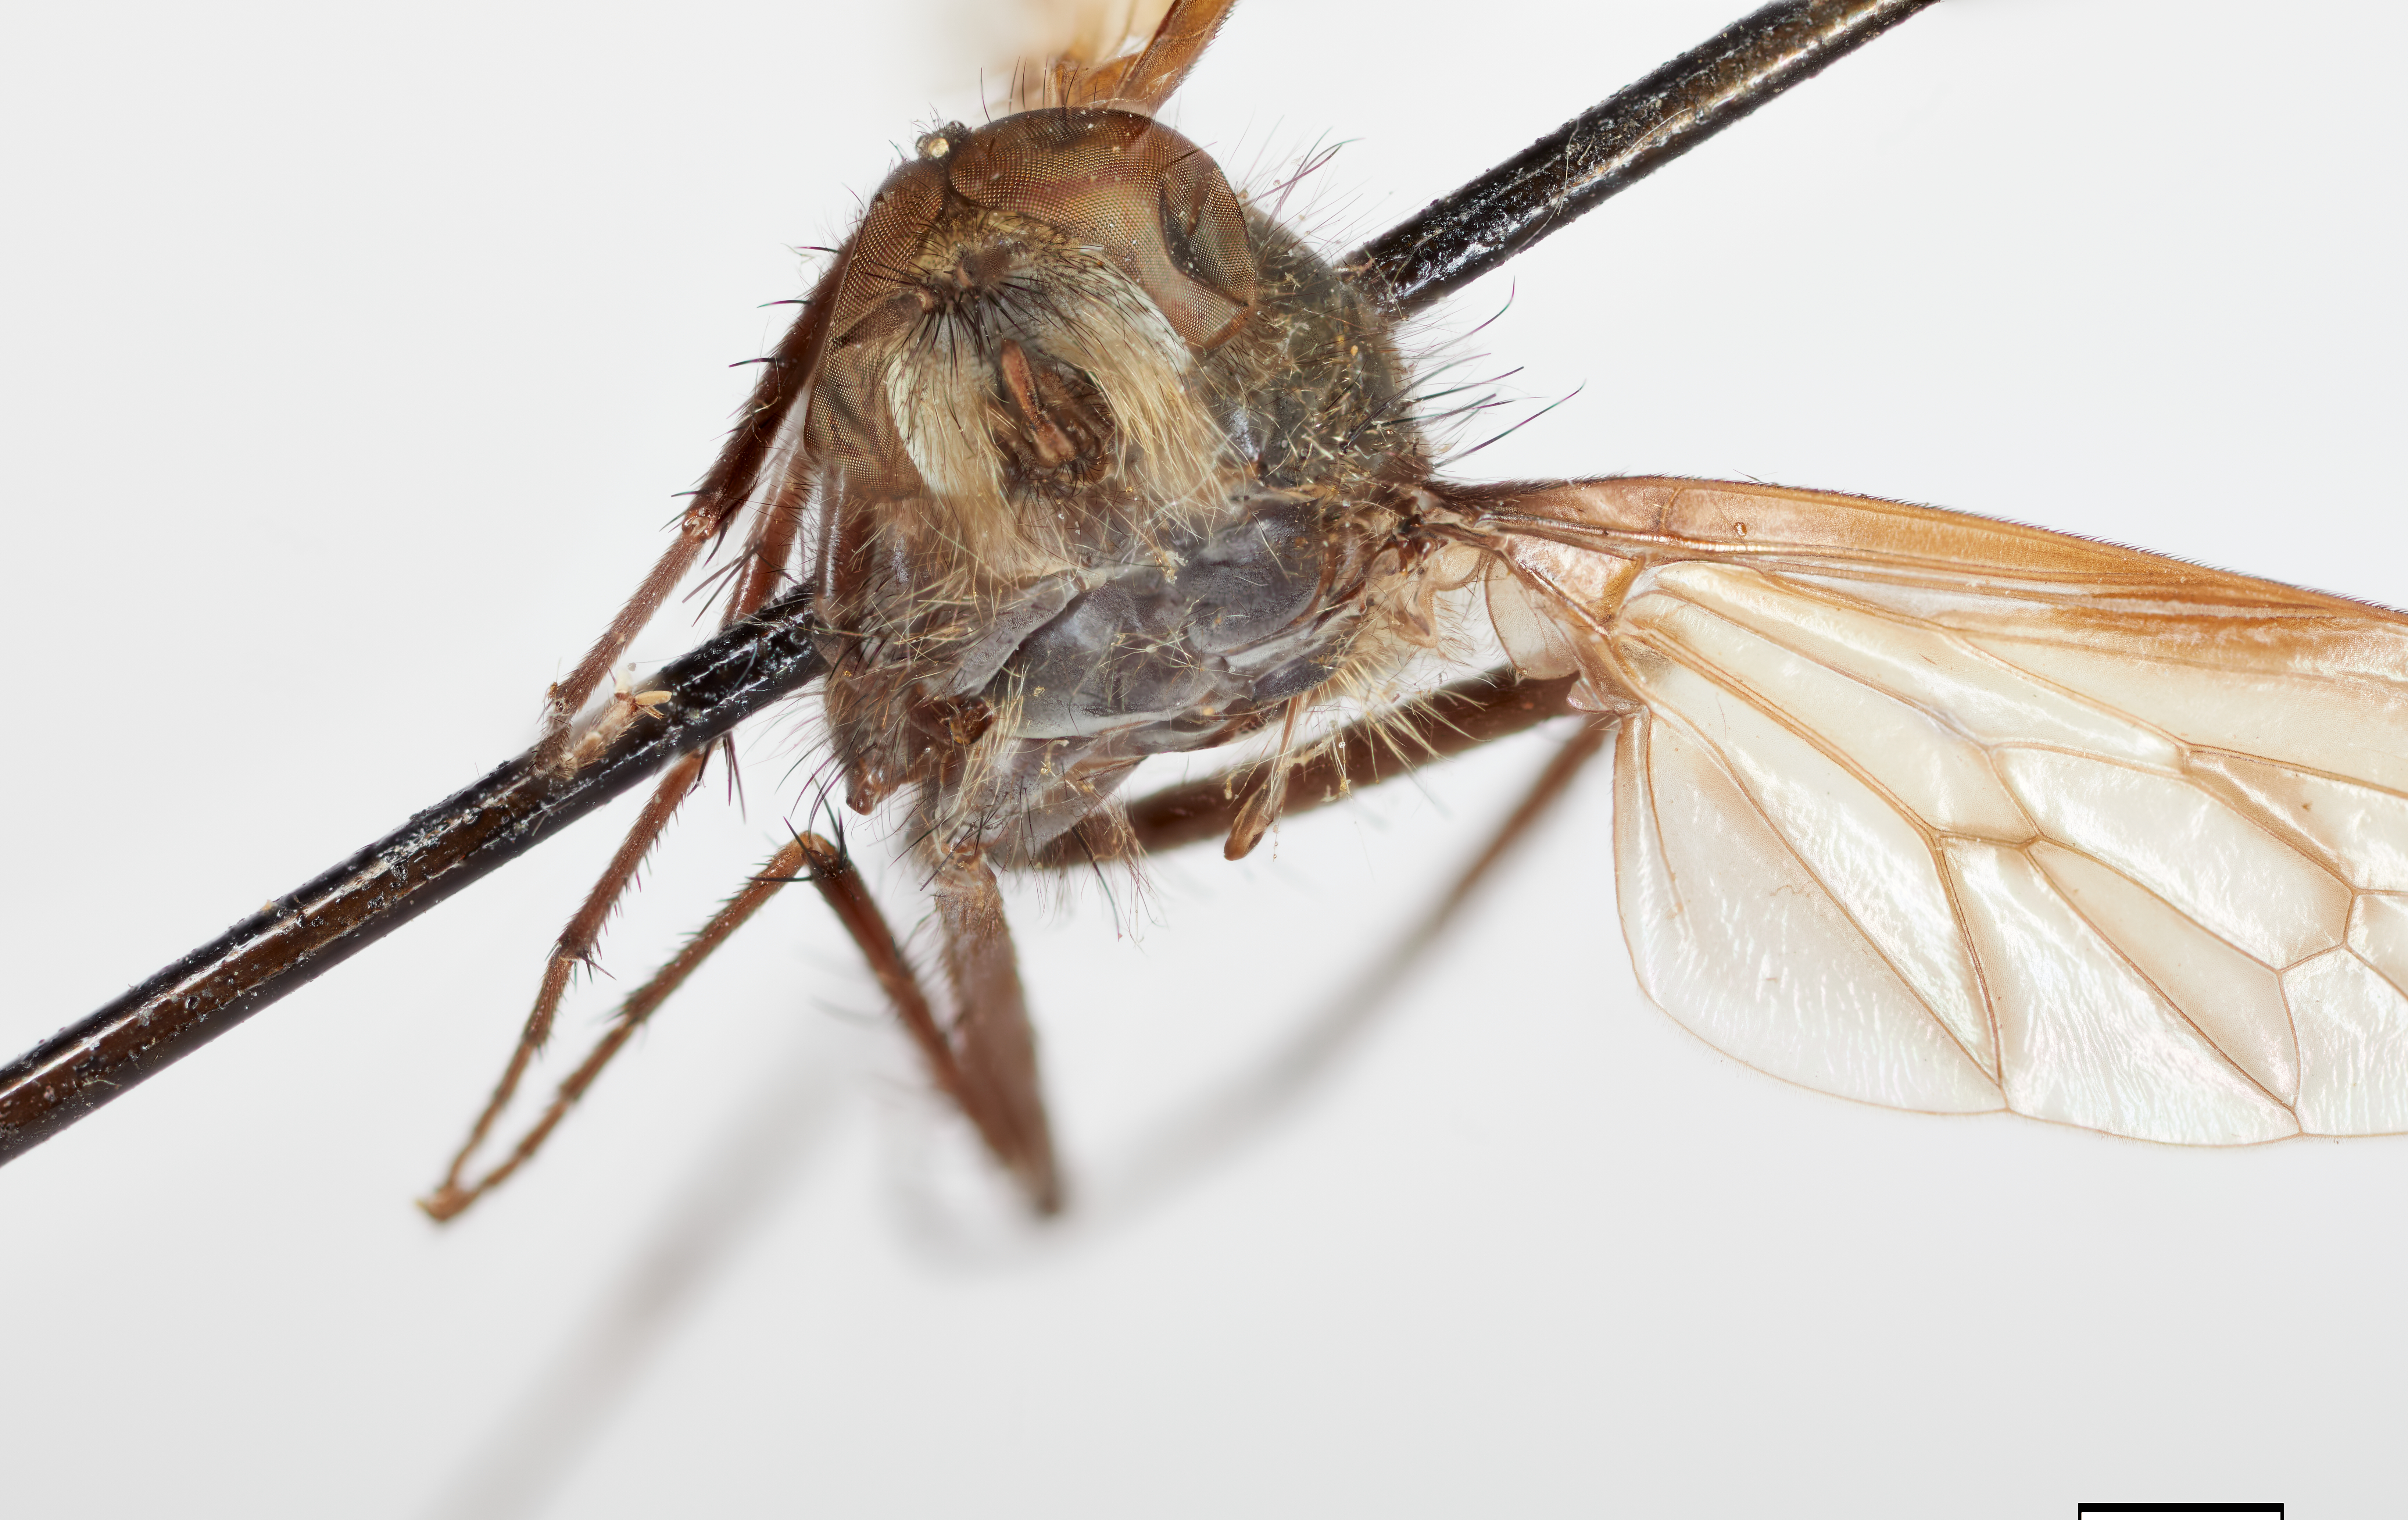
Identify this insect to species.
Thereva satanas
